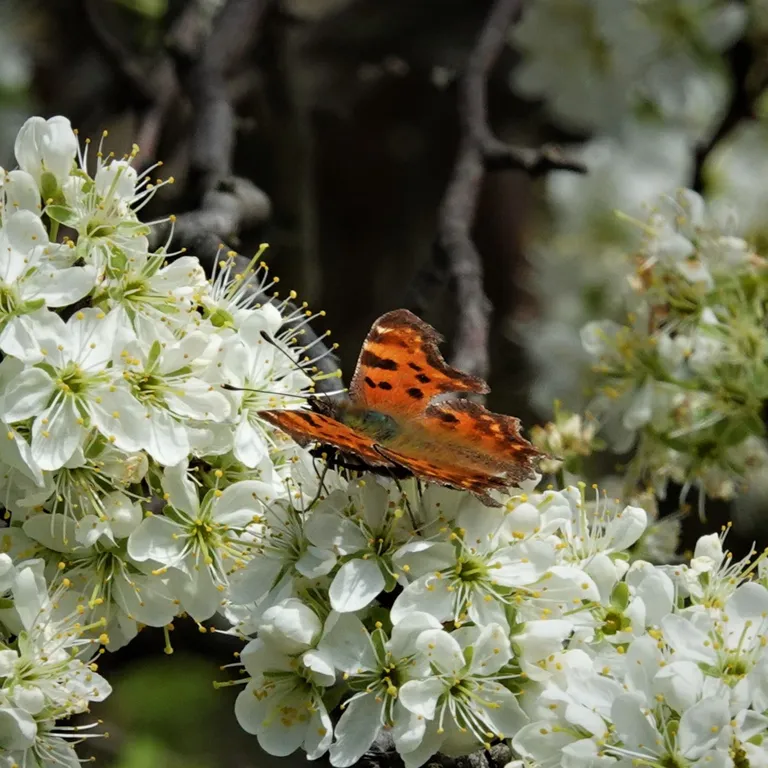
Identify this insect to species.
Polygonia c-album
